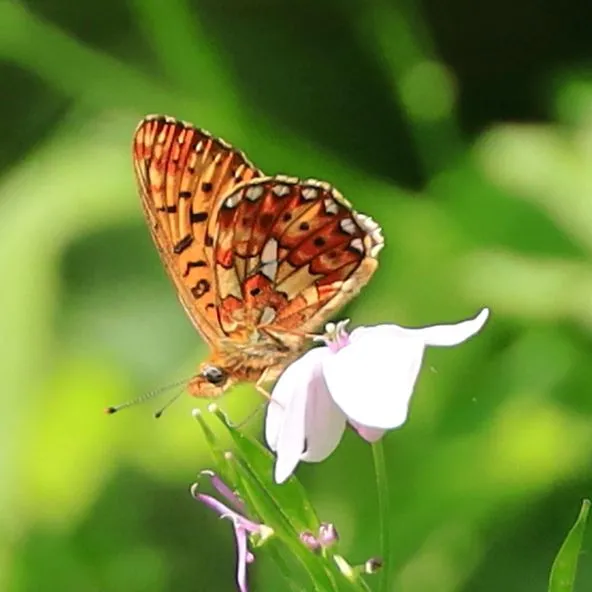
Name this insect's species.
Boloria euphrosyne (also Clossiana euphrosyne)
